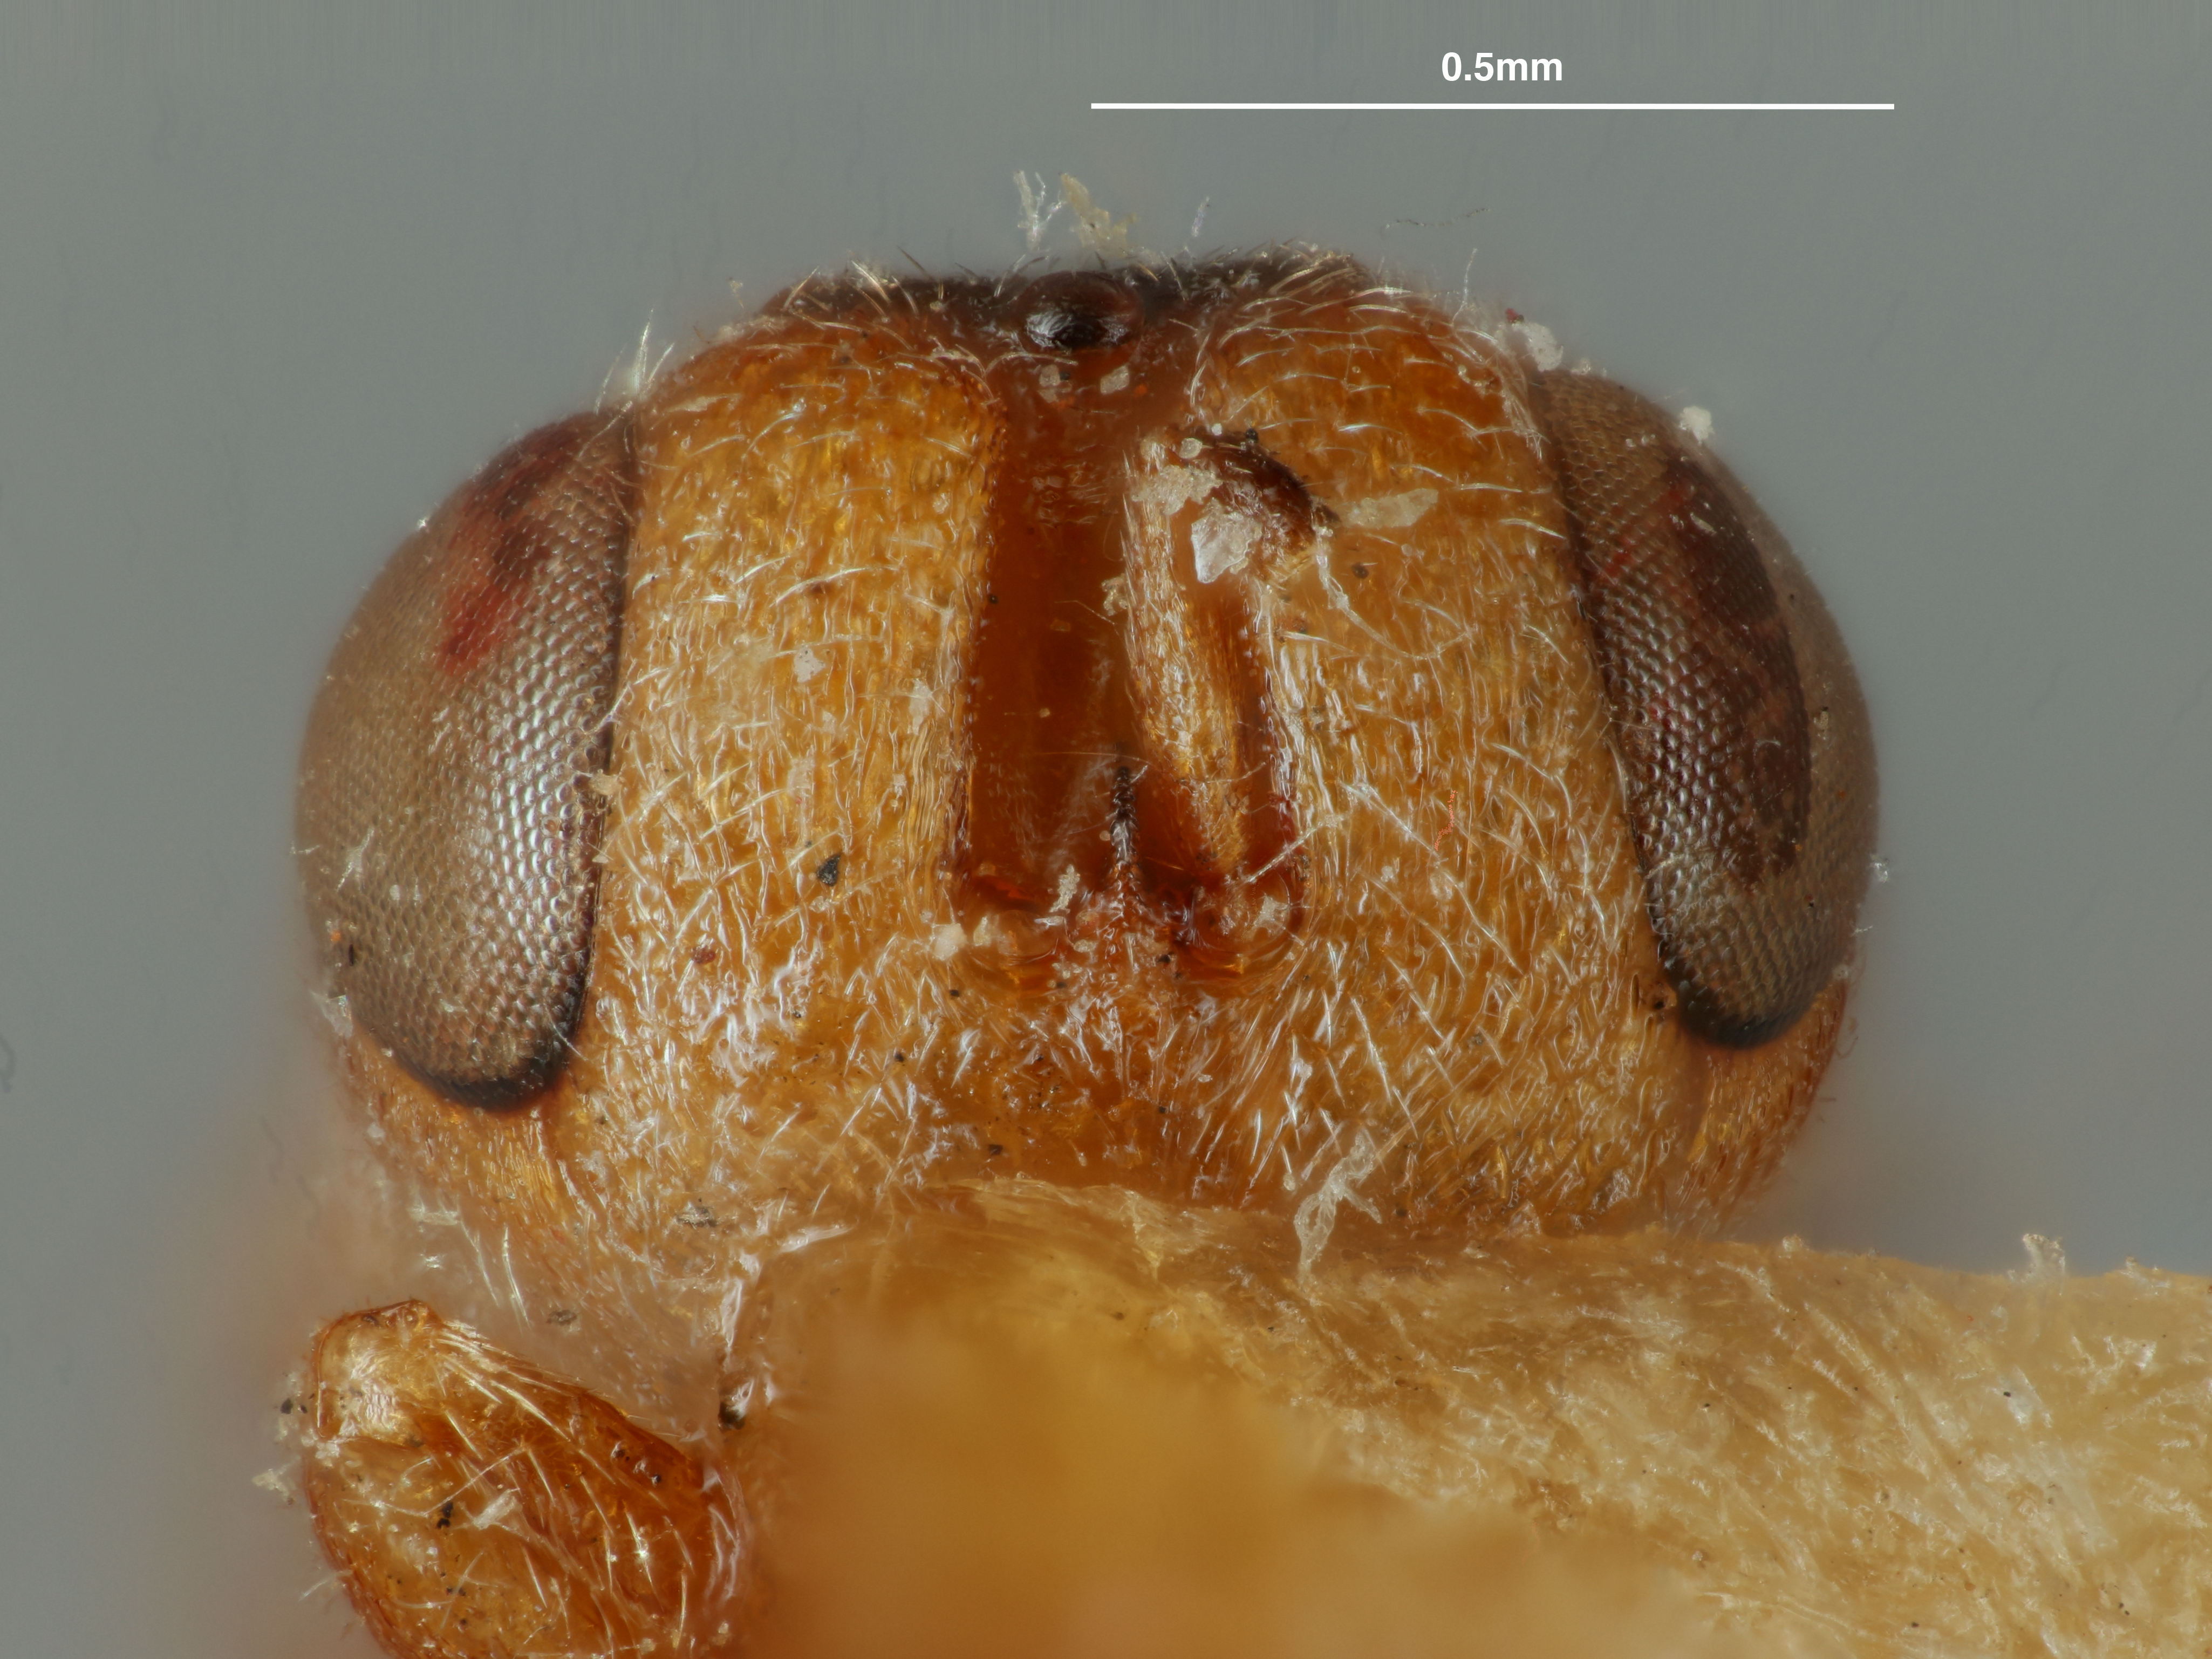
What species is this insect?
Systole koebelei
